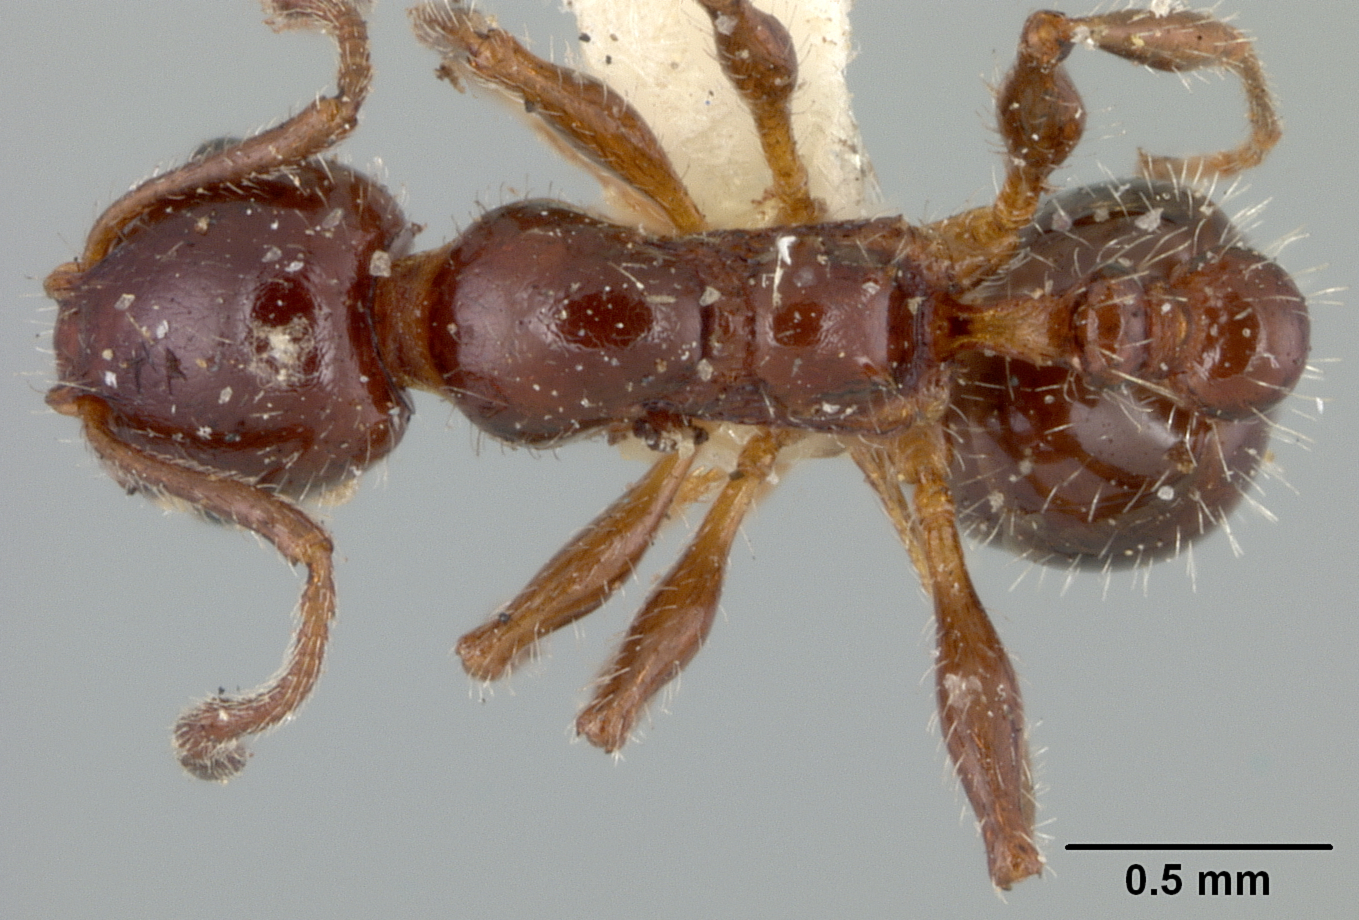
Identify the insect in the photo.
Leptothorax floridanus
